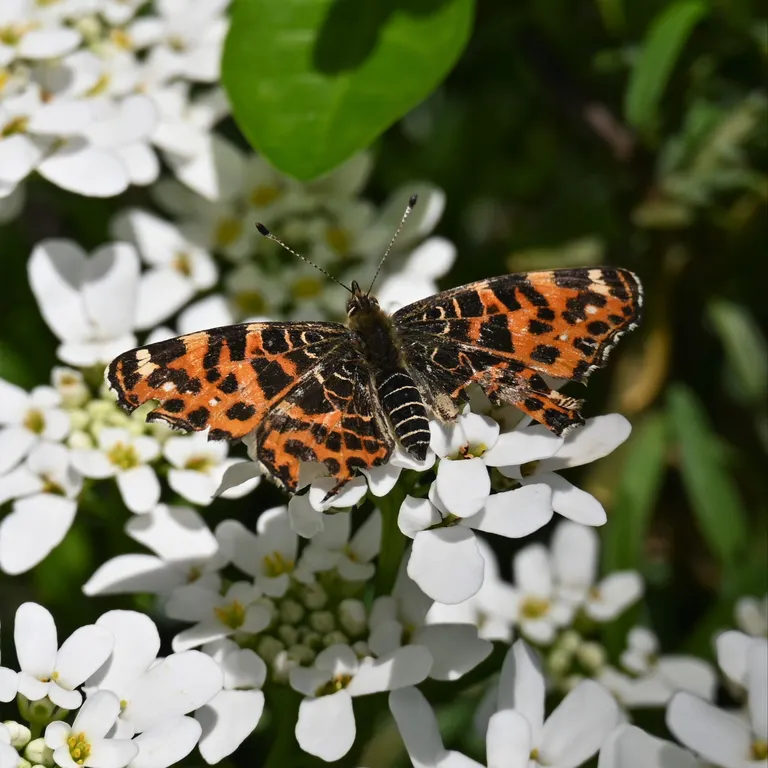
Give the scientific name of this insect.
Araschnia levana
